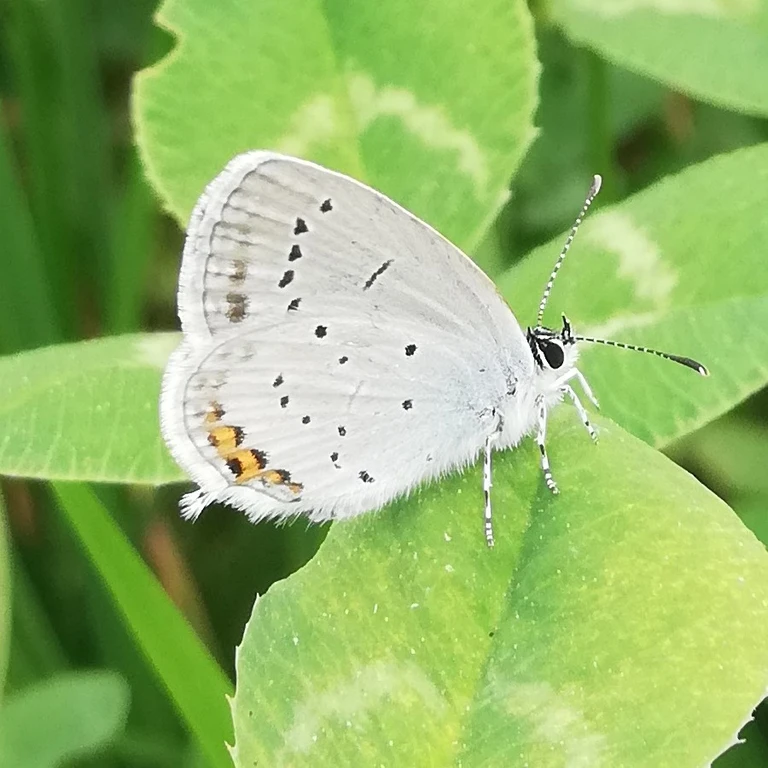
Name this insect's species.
Cupido argiades (also Elkalyce argiades)
